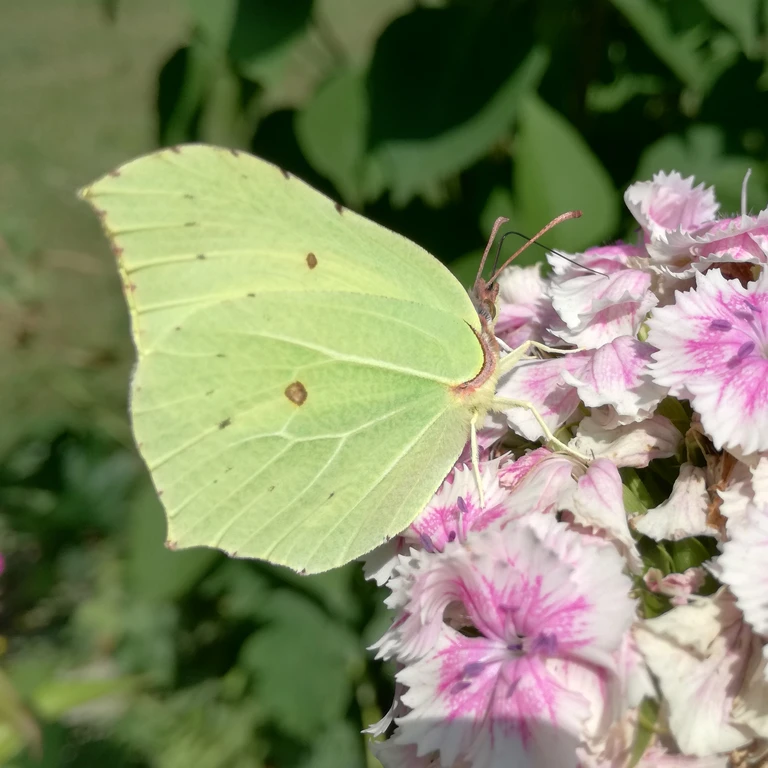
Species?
Gonepteryx rhamni
